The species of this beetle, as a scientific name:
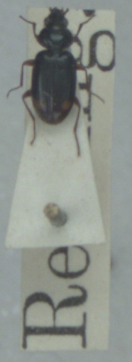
Bembidion biguttatum
